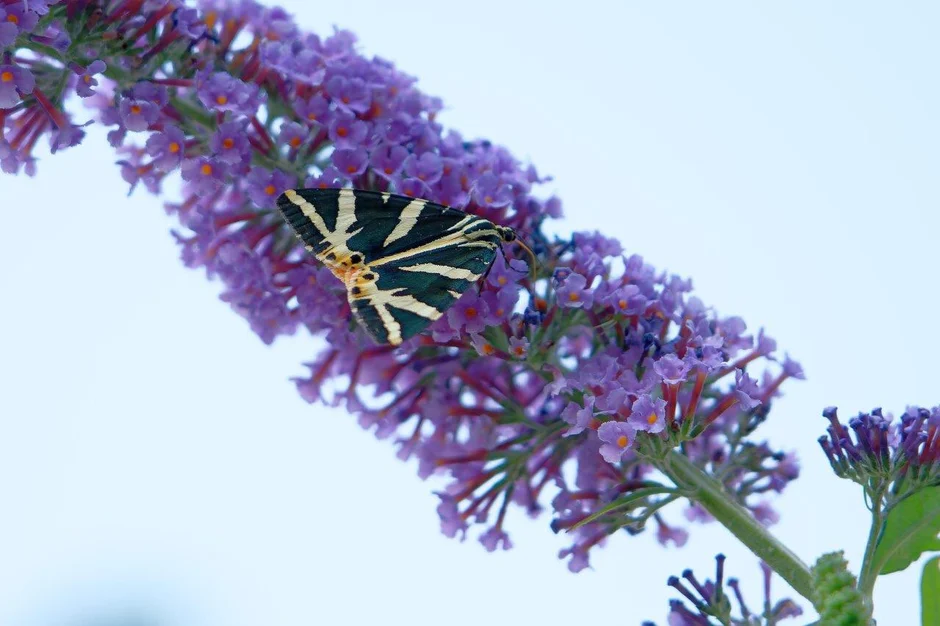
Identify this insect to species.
Euplagia quadripunctaria
